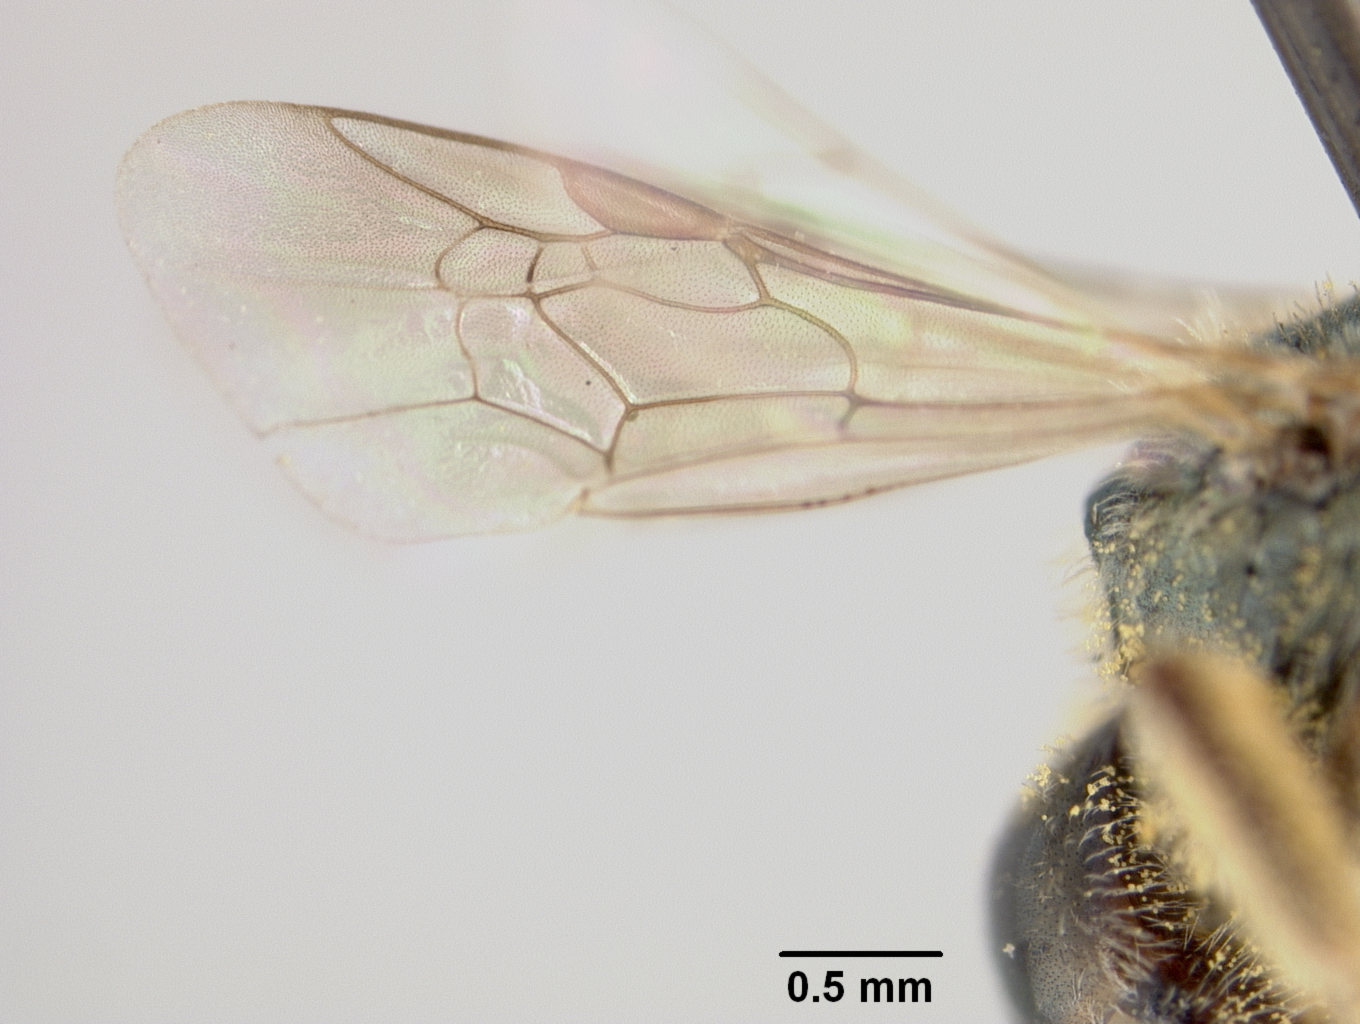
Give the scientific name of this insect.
Halictus paitensis
